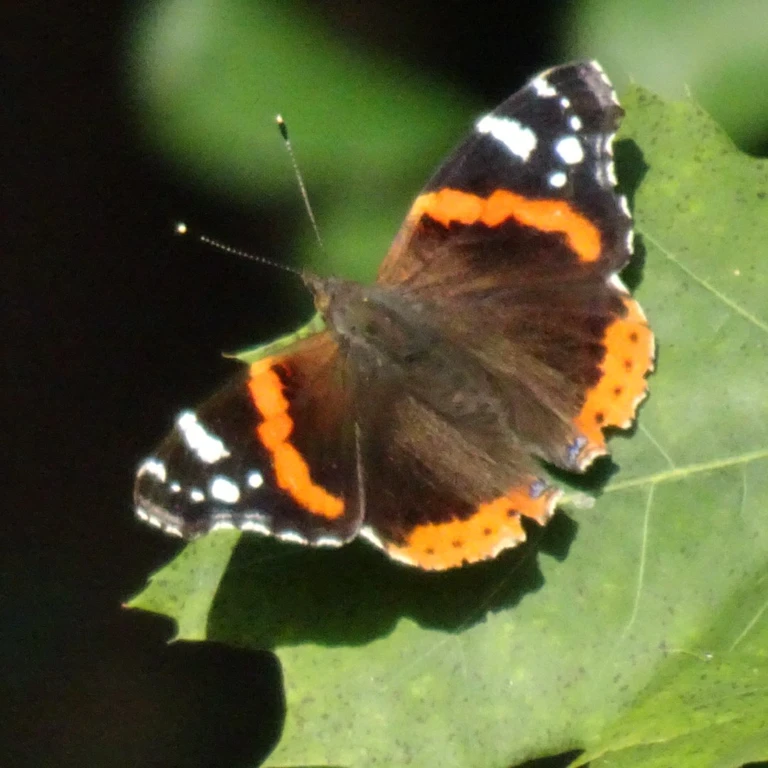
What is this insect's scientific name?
Vanessa atalanta
